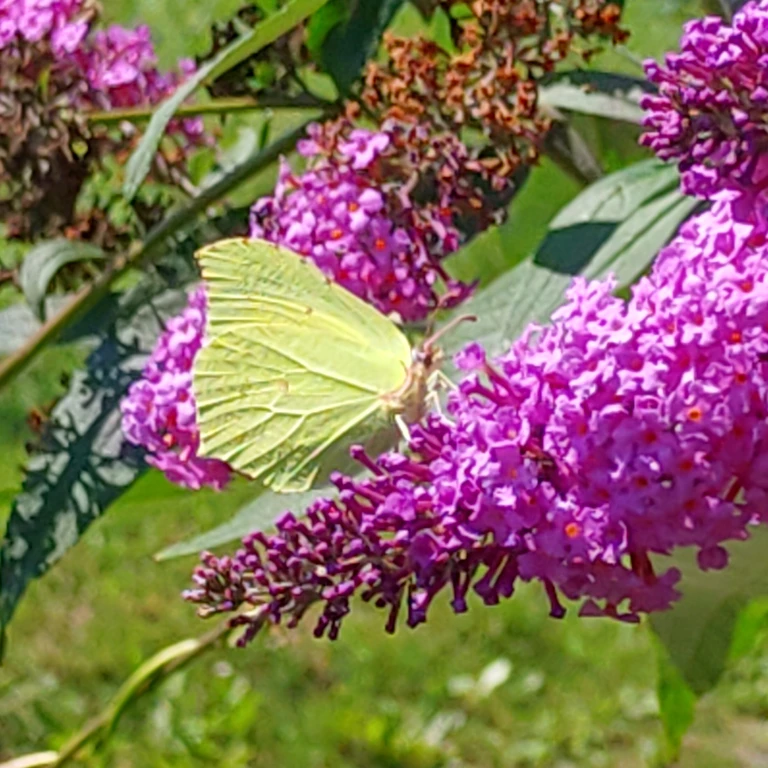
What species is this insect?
Gonepteryx rhamni
